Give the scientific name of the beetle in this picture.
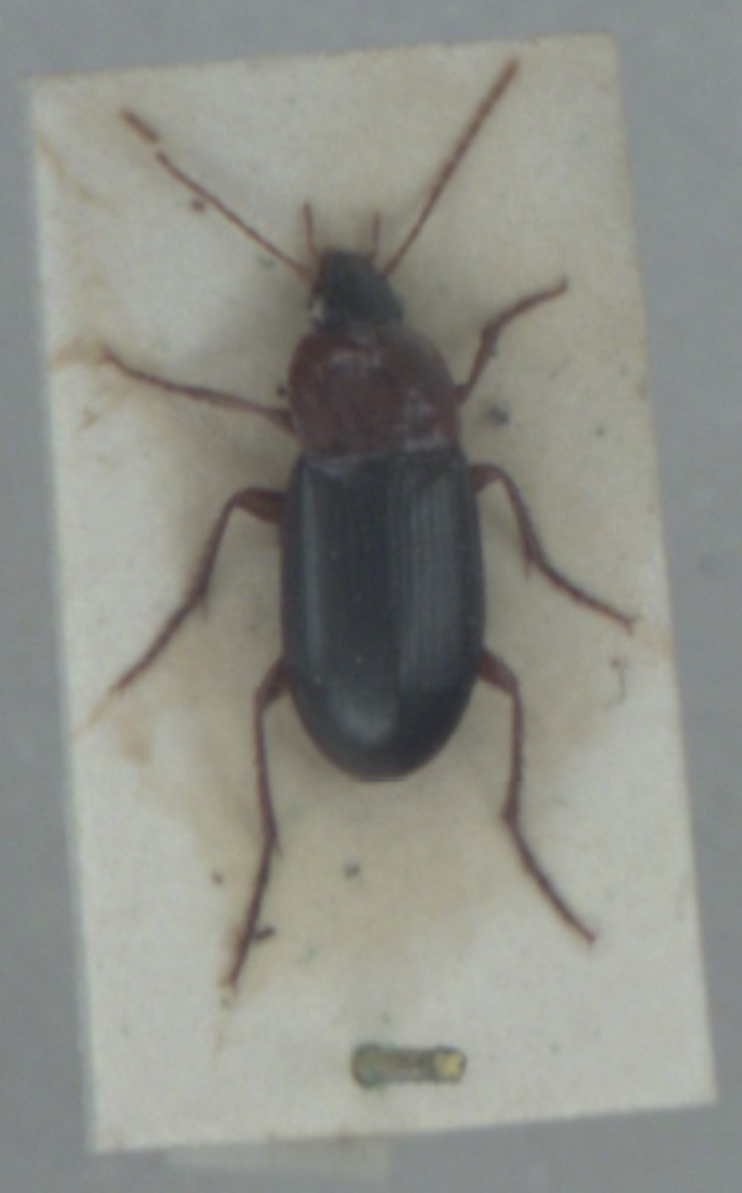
Calathus melanocephalus
